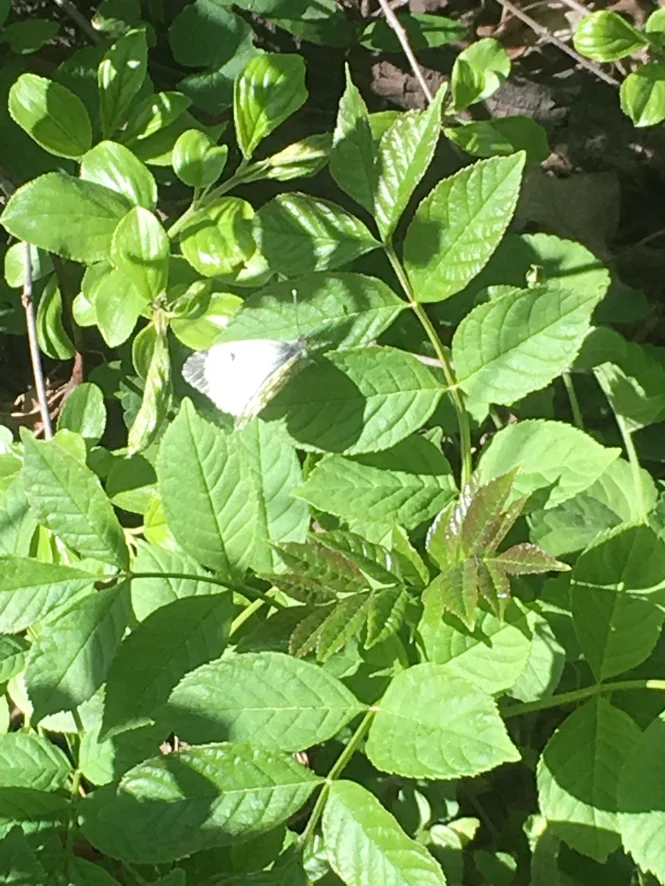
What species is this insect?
Anthocharis cardamines
